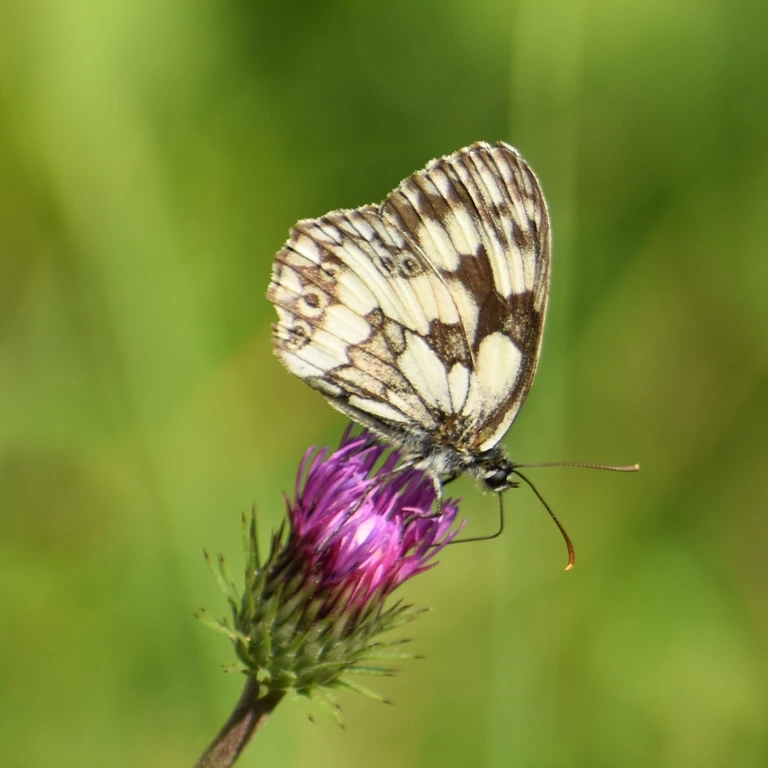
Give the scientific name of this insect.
Melanargia galathea
